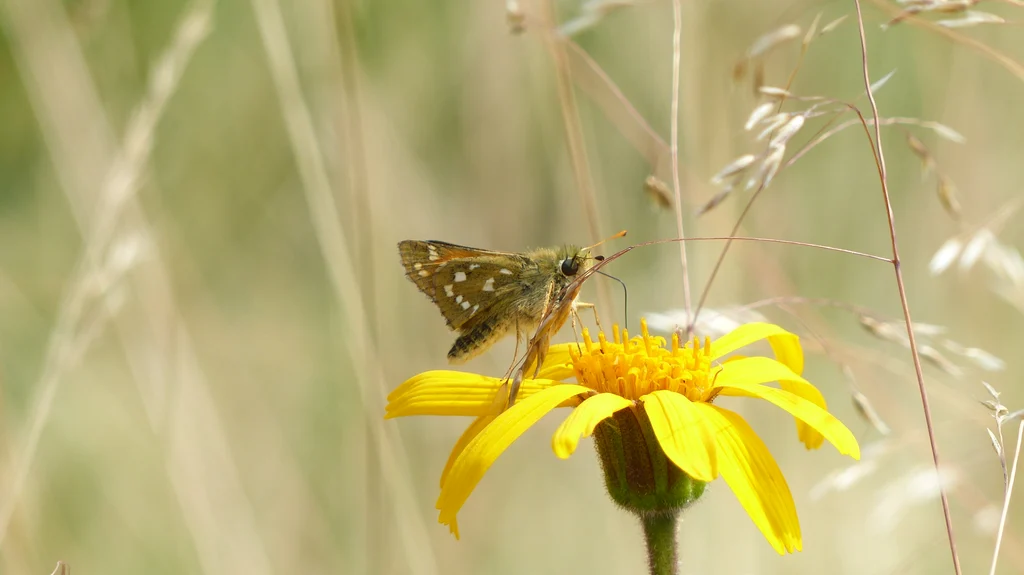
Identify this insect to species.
Hesperia comma
